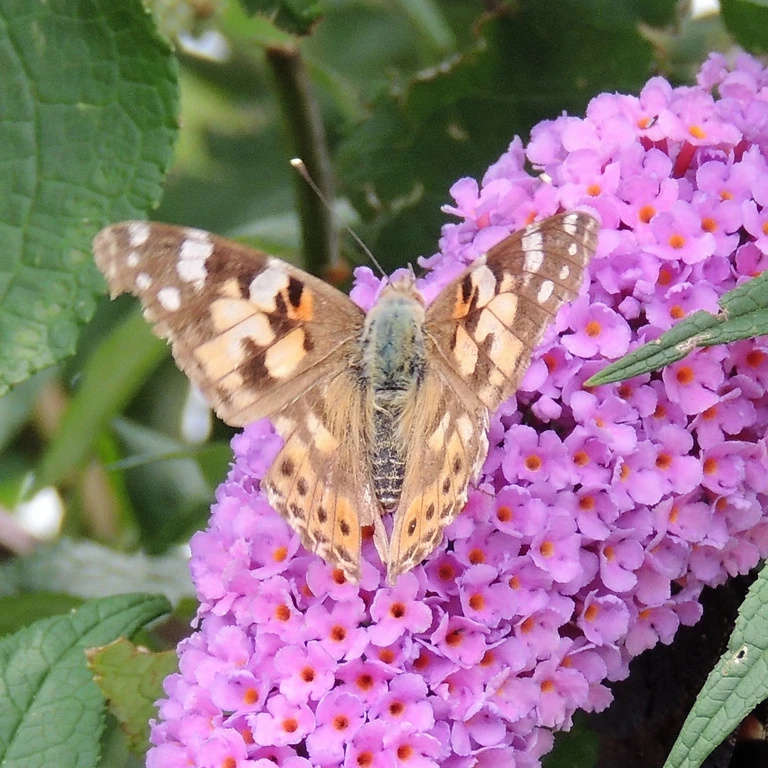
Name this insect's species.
Vanessa cardui
